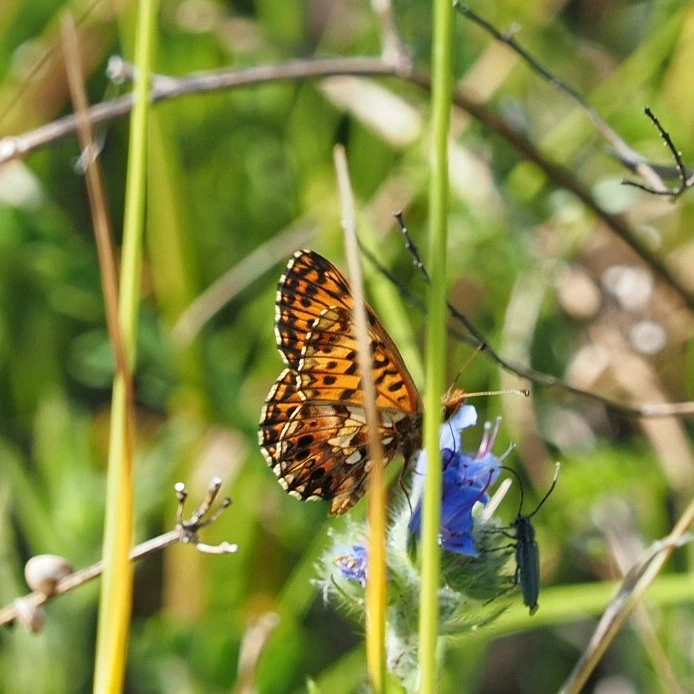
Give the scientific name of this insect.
Boloria dia
